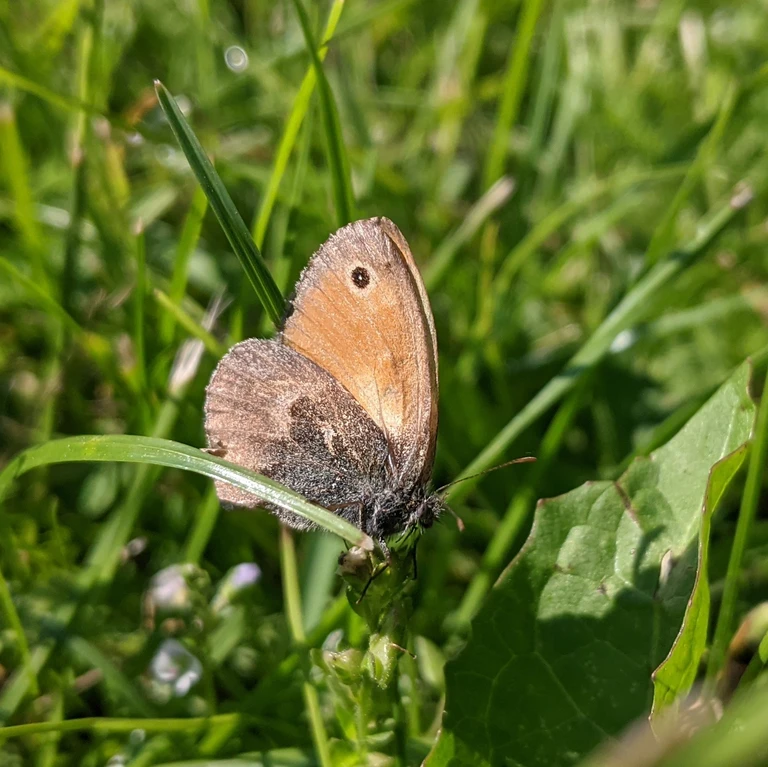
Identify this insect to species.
Coenonympha pamphilus
